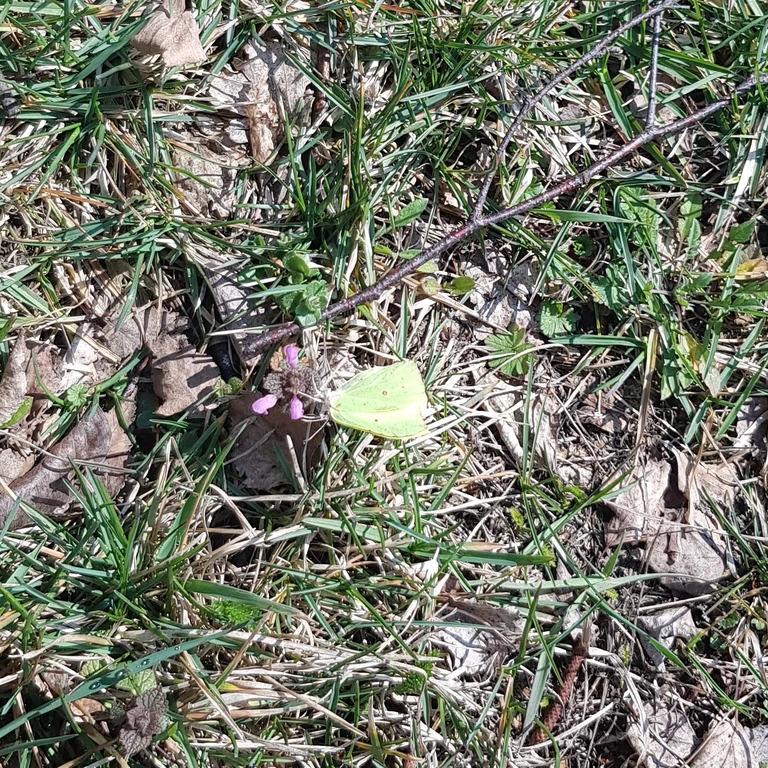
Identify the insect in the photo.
Gonepteryx rhamni
